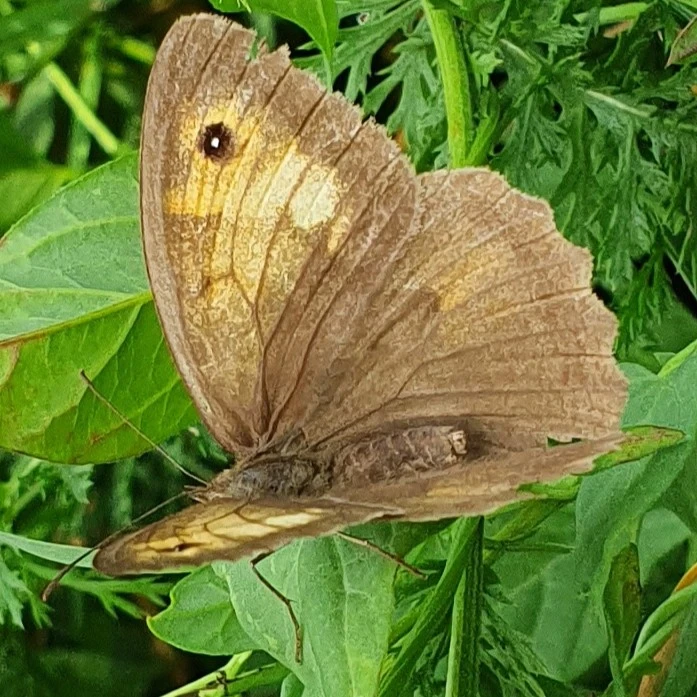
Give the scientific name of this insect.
Maniola jurtina
